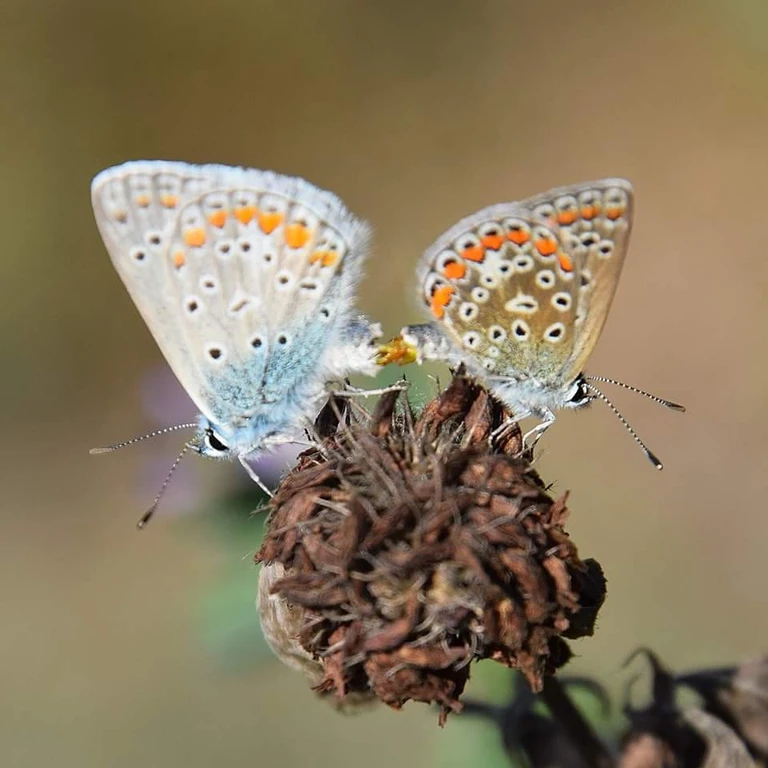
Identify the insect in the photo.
Polyommatus icarus
